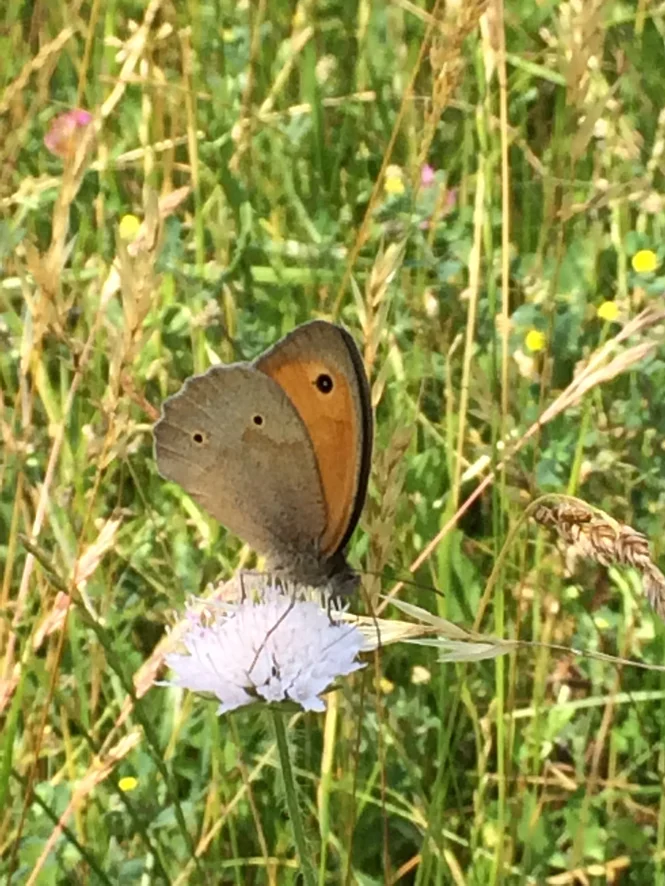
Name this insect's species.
Maniola jurtina
